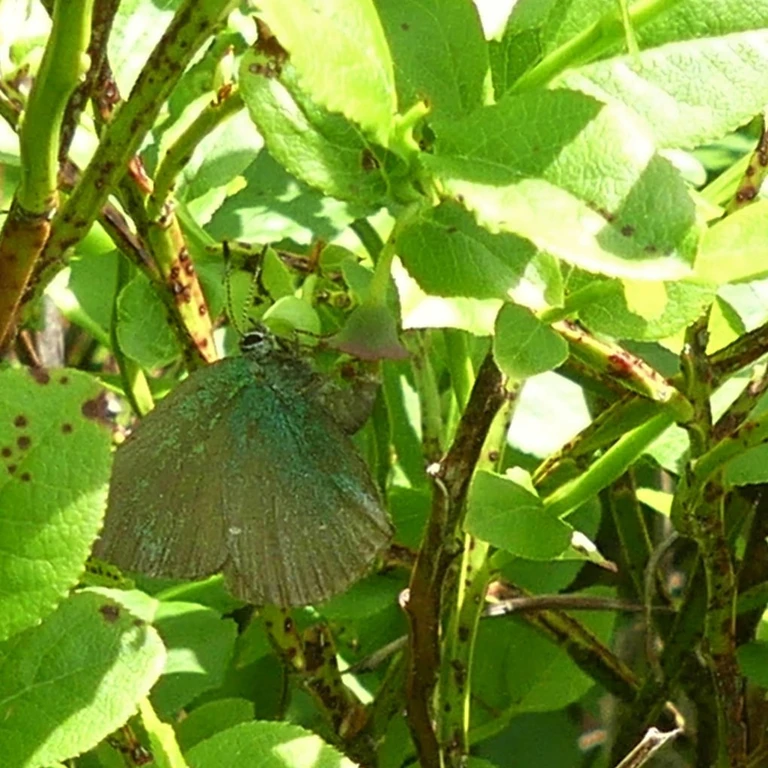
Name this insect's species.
Callophrys rubi
